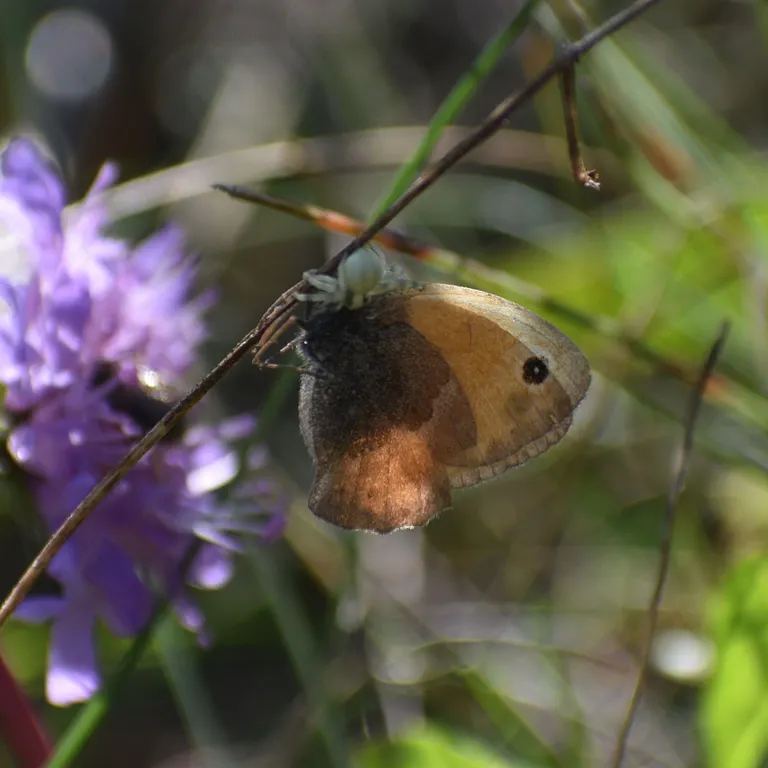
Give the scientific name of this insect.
Coenonympha pamphilus
